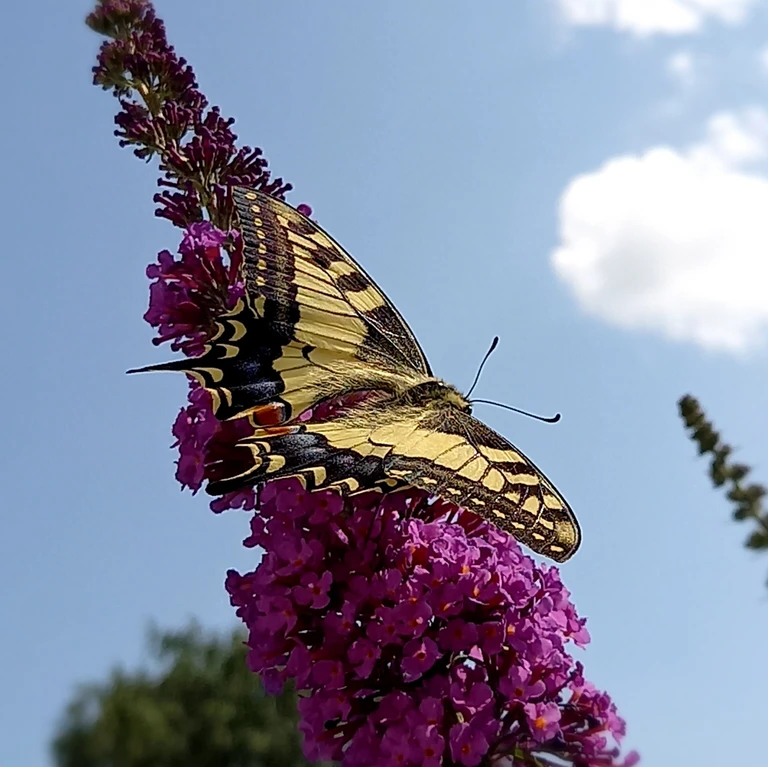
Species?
Papilio machaon
